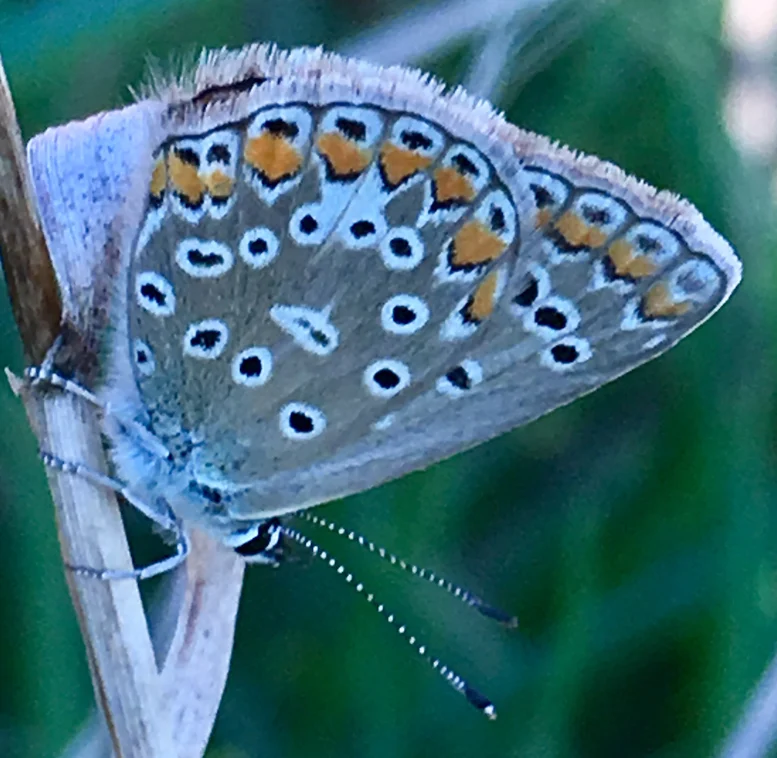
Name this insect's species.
Polyommatus icarus
